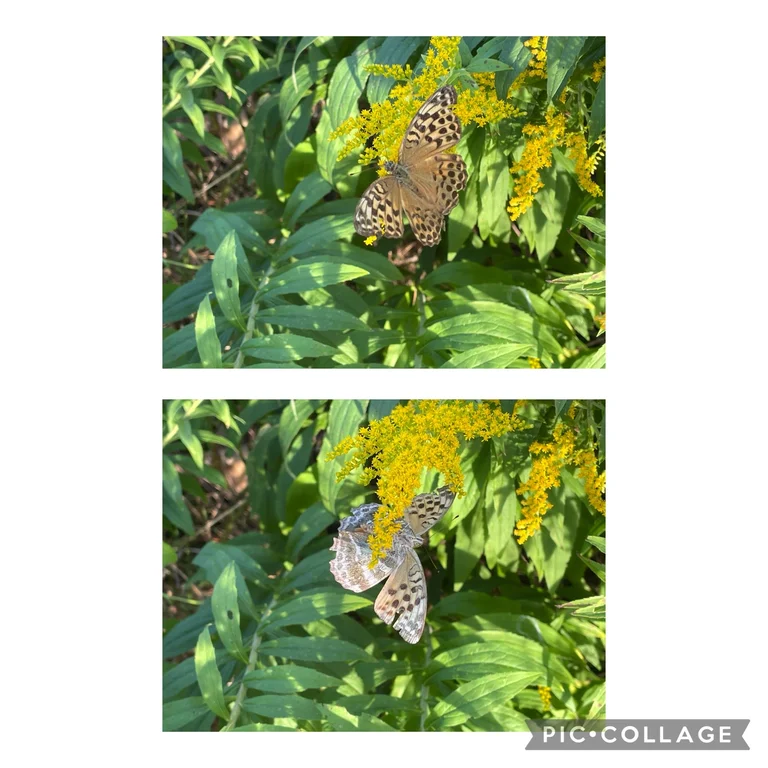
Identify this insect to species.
Argynnis paphia
